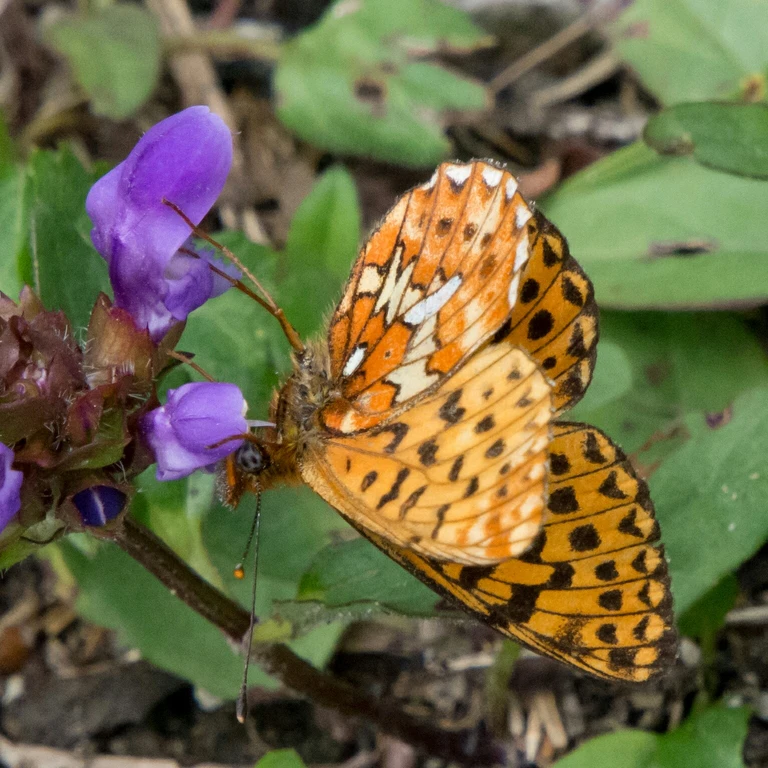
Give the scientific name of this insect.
Boloria euphrosyne (also Clossiana euphrosyne)
